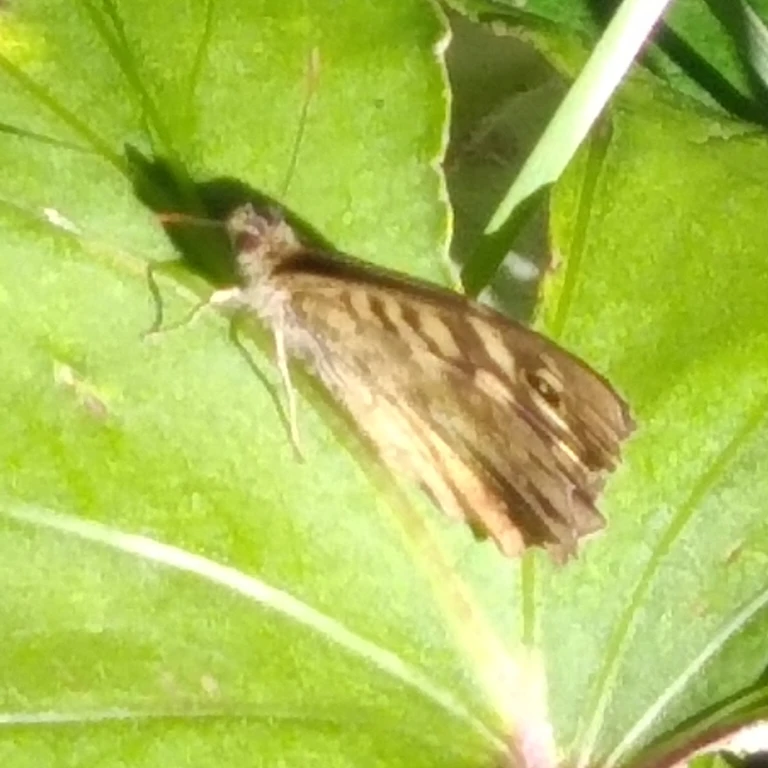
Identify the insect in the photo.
Pararge aegeria
